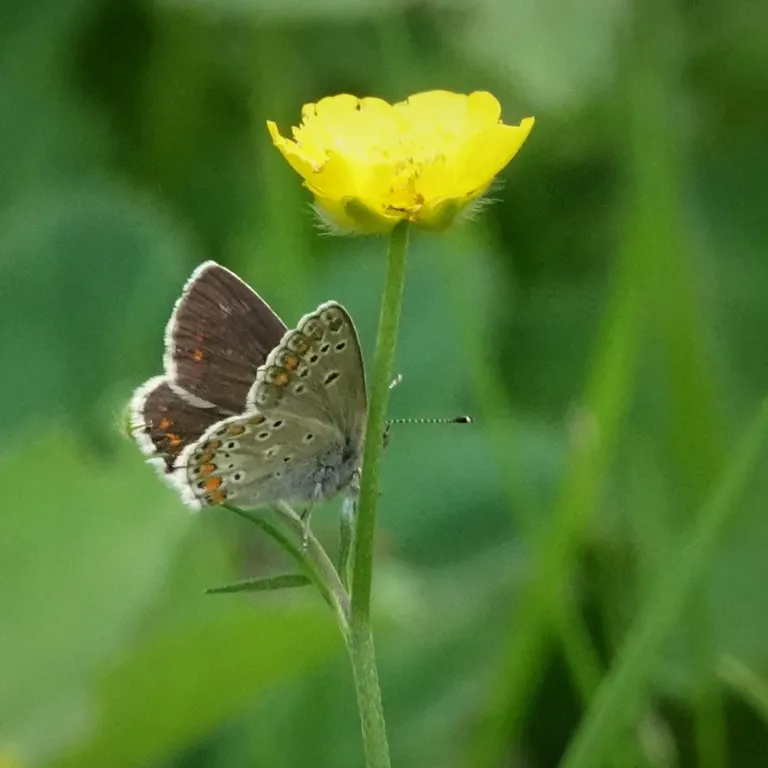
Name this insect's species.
Aricia agestis/artaxerxes
